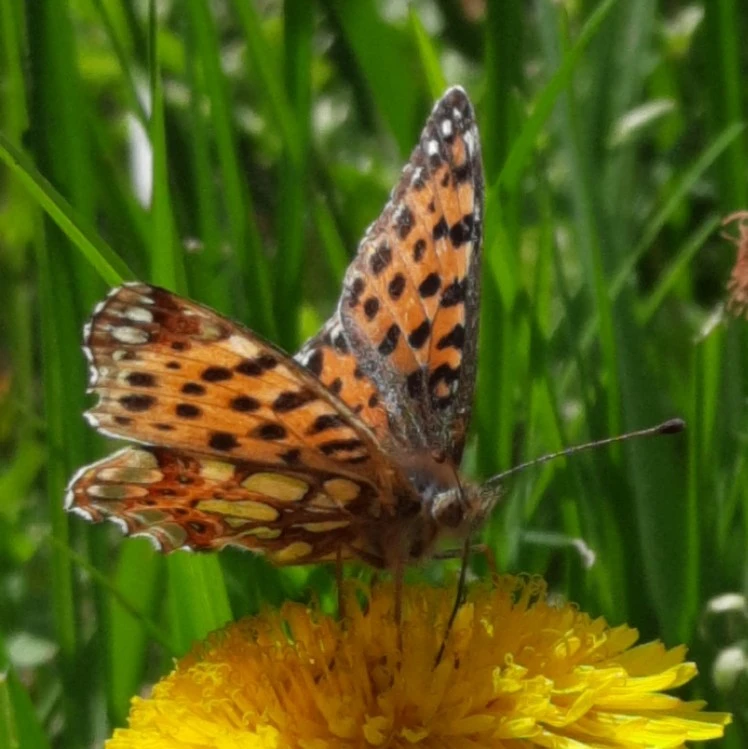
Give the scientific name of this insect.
Issoria lathonia
